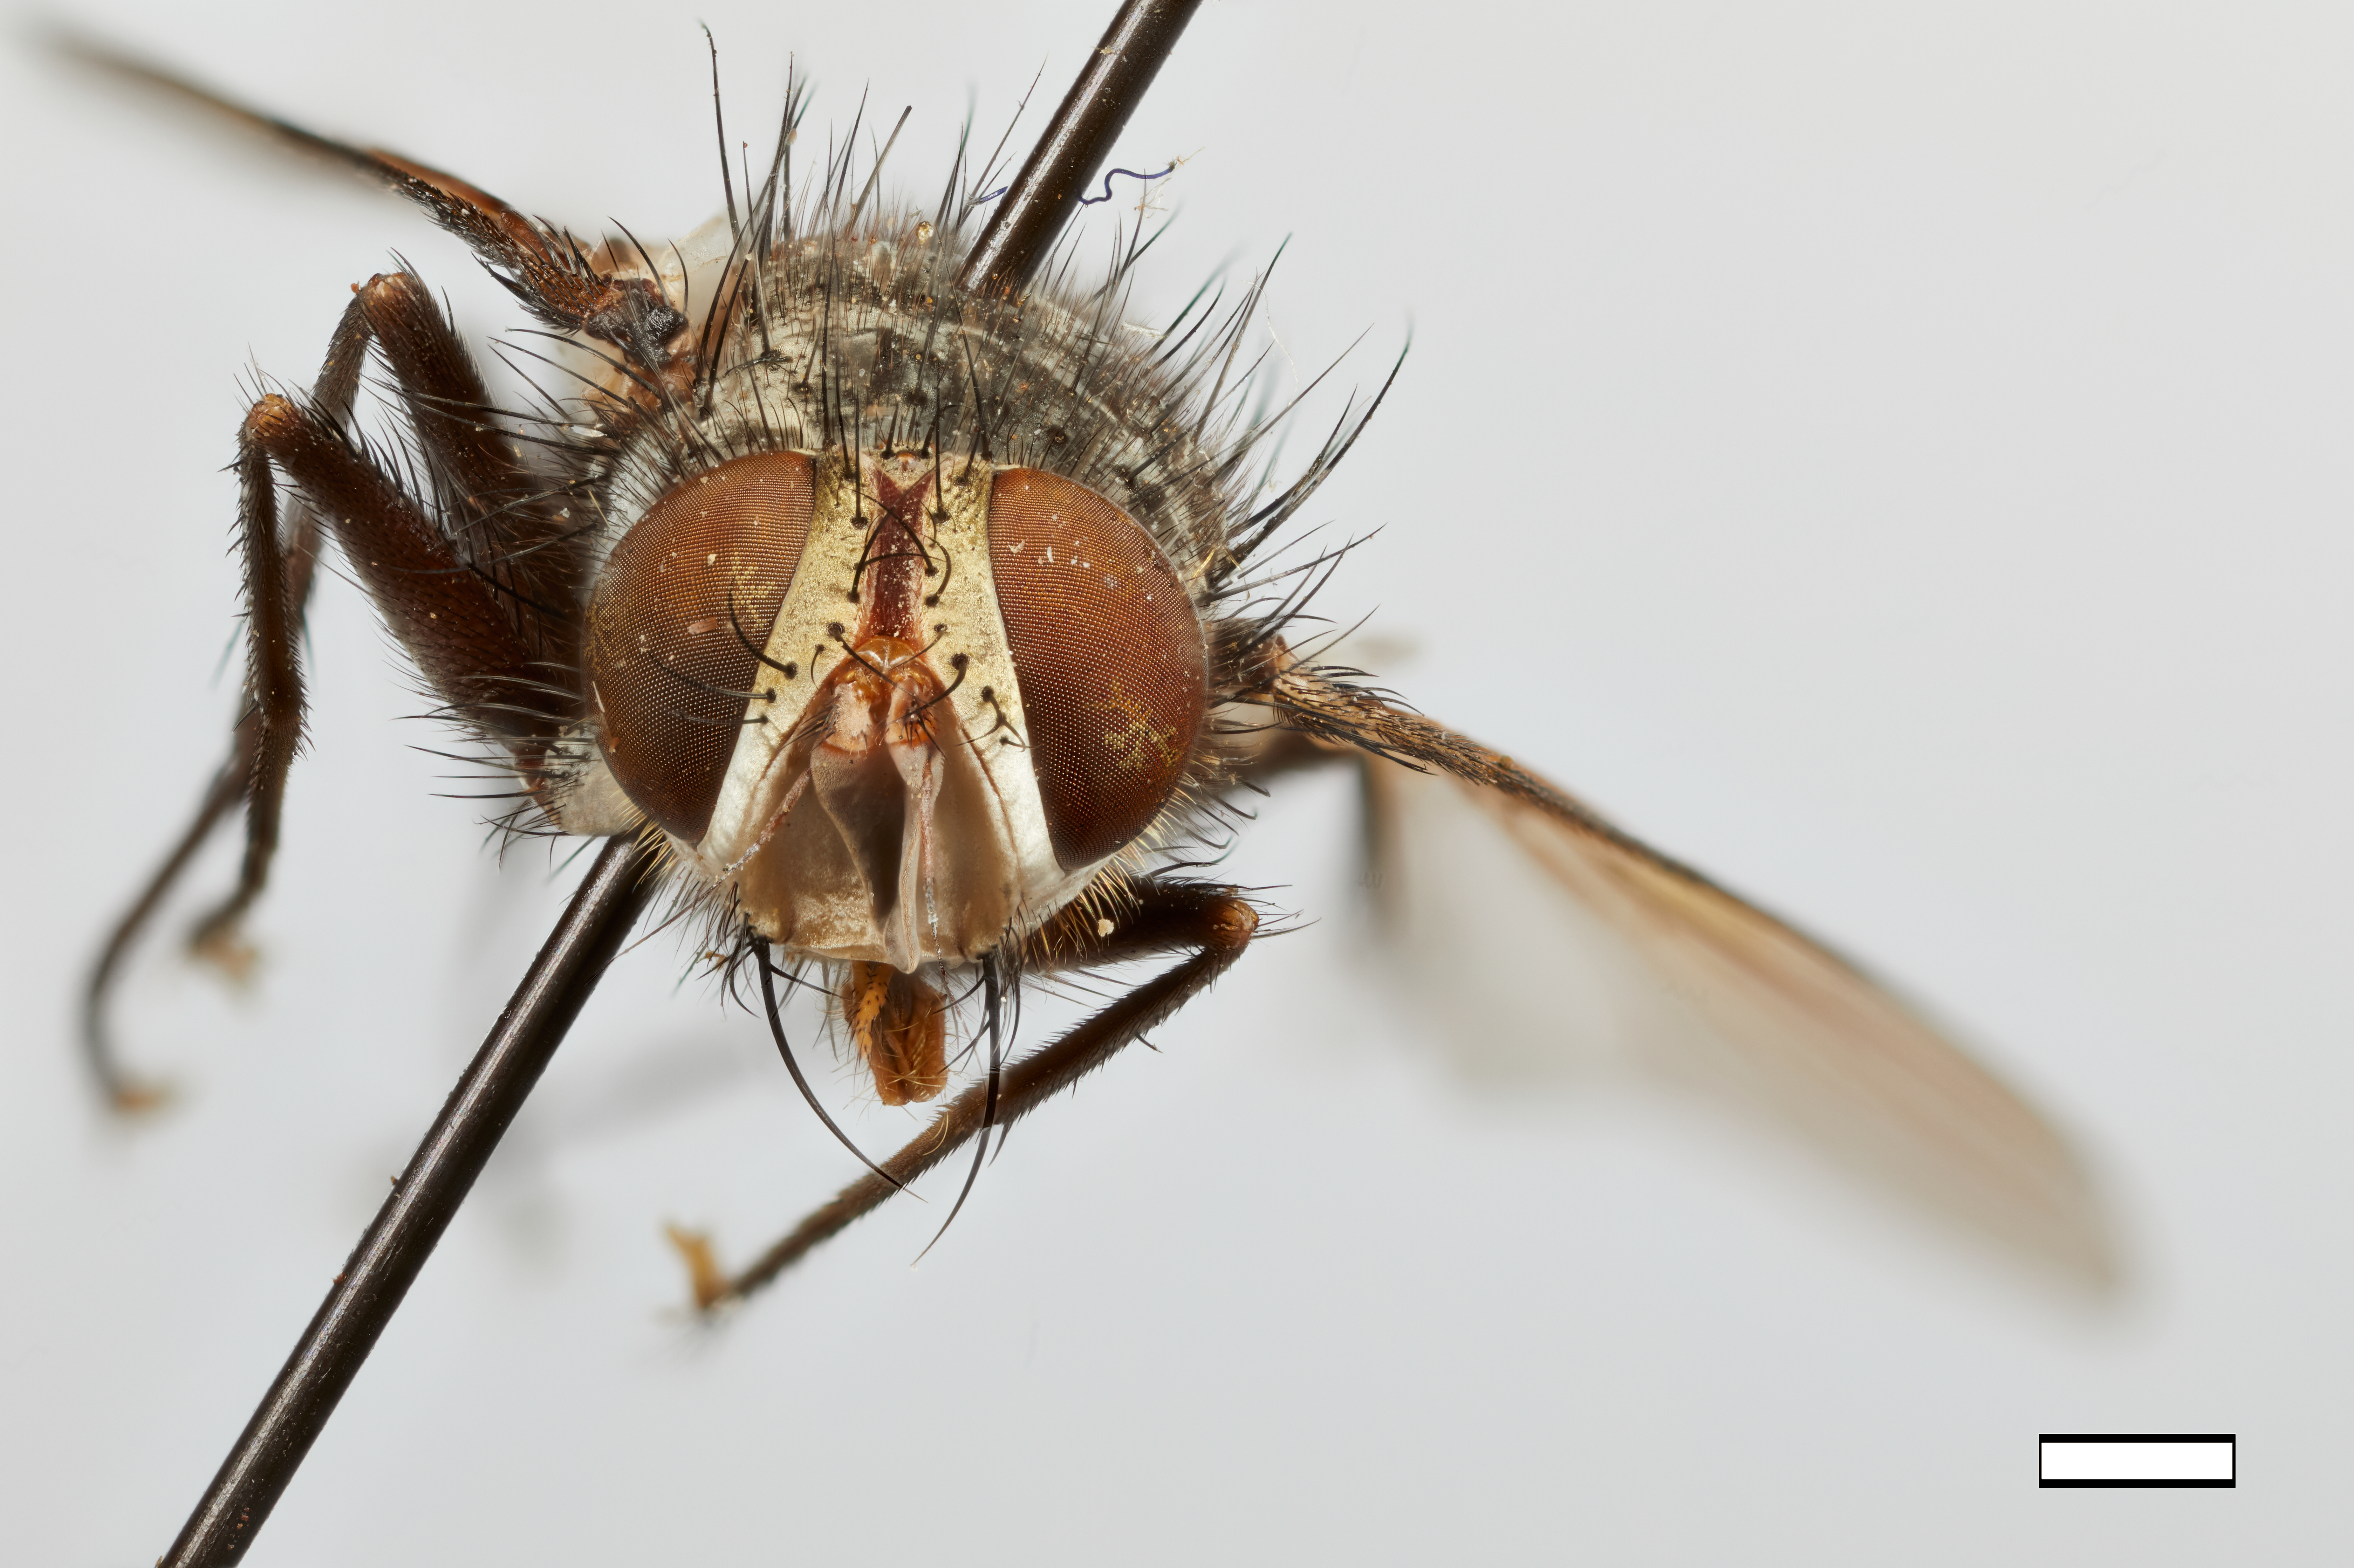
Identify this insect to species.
Masicera arator
